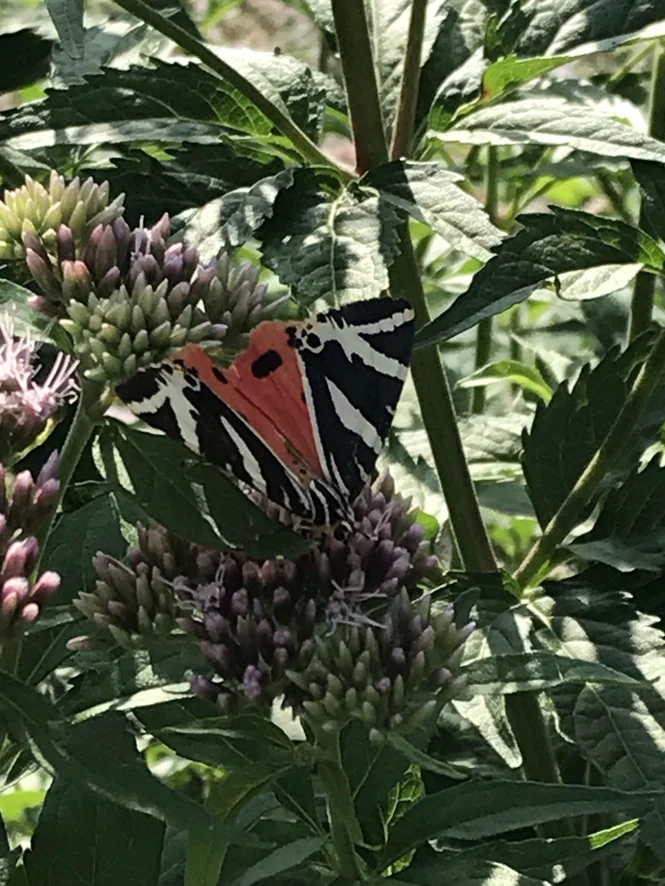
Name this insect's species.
Euplagia quadripunctaria
